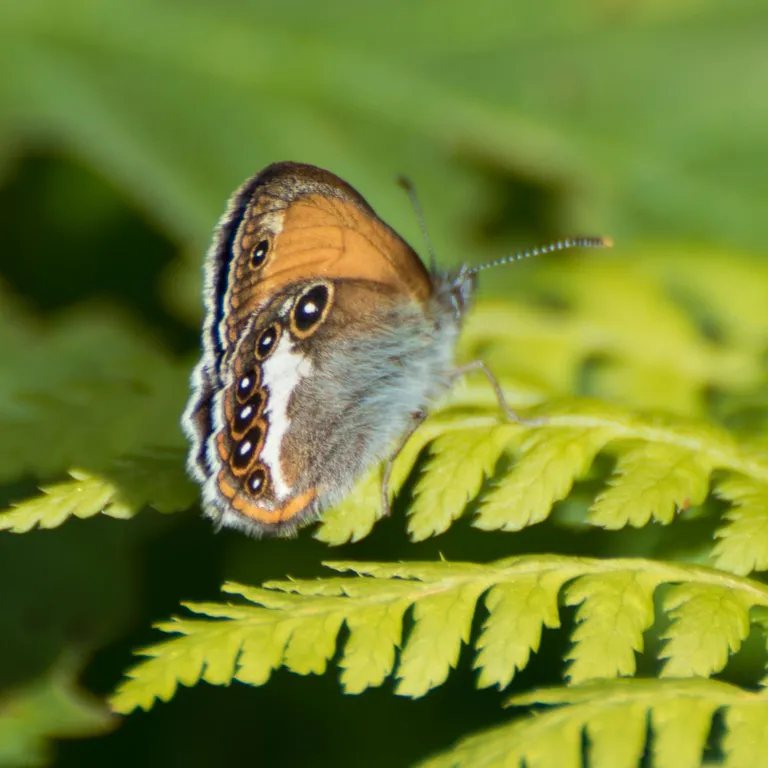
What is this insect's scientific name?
Coenonympha arcania
